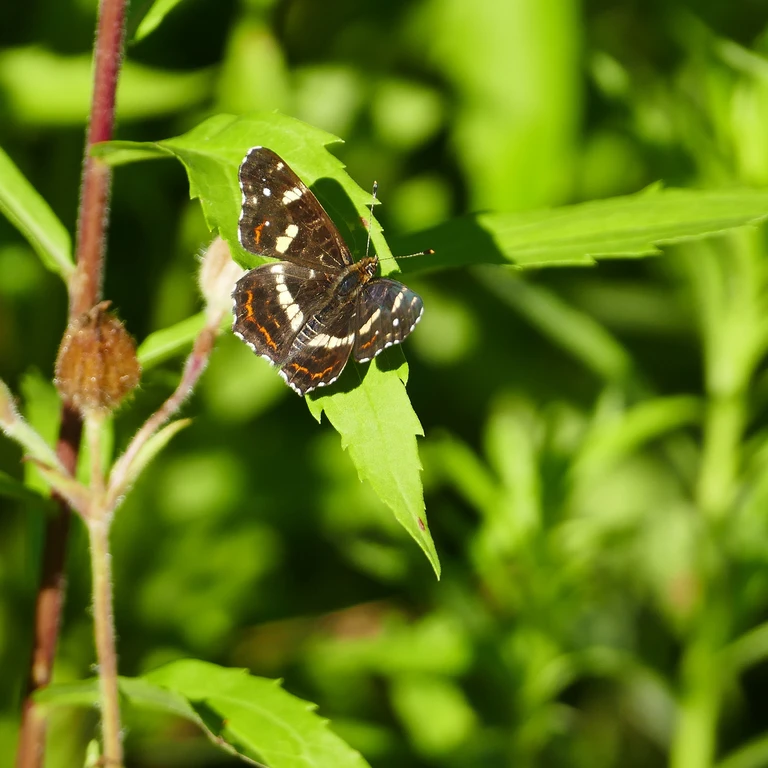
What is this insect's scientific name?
Araschnia levana
